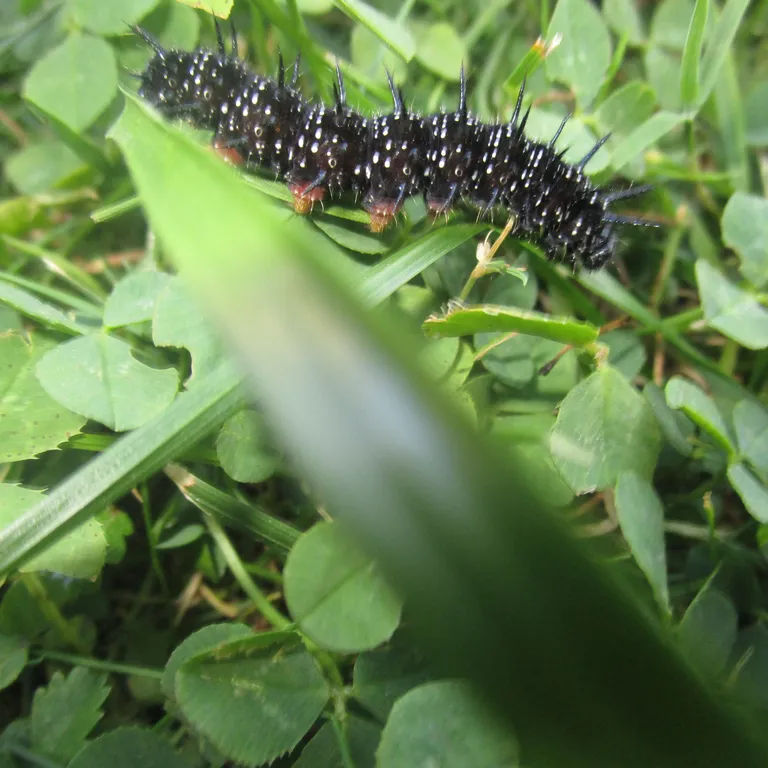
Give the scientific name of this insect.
Aglais io
